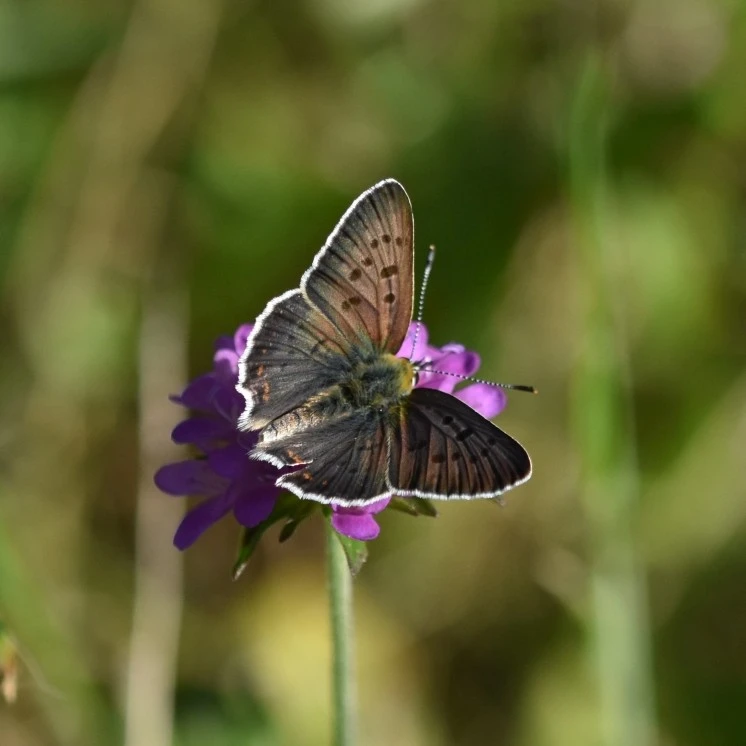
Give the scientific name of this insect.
Lycaena tityrus (also Loweia tityrus)
